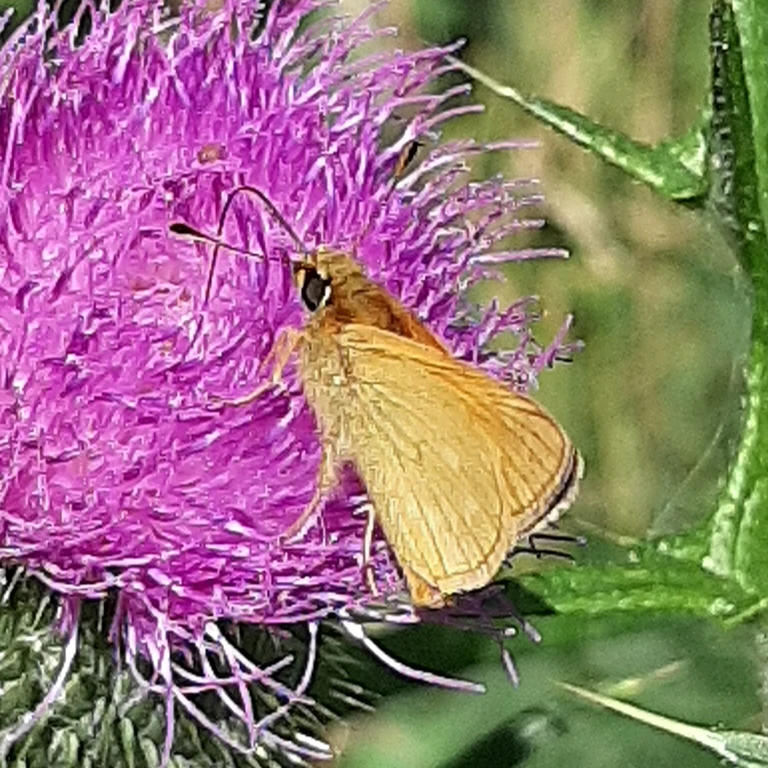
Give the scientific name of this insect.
Ochlodes sylvanus (also Ochlodes venata)
